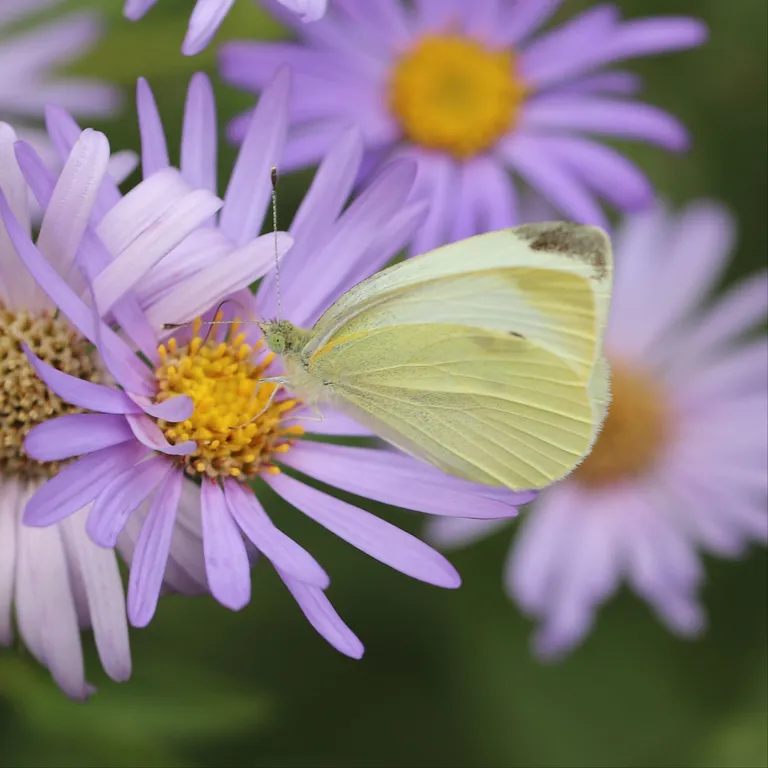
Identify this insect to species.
Pieris rapae
